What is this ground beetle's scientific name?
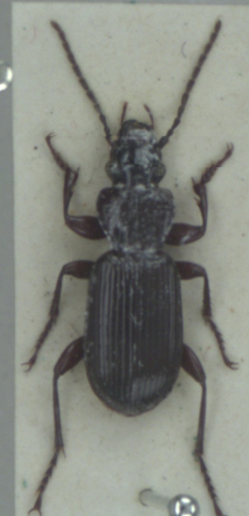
Pterostichus macer
